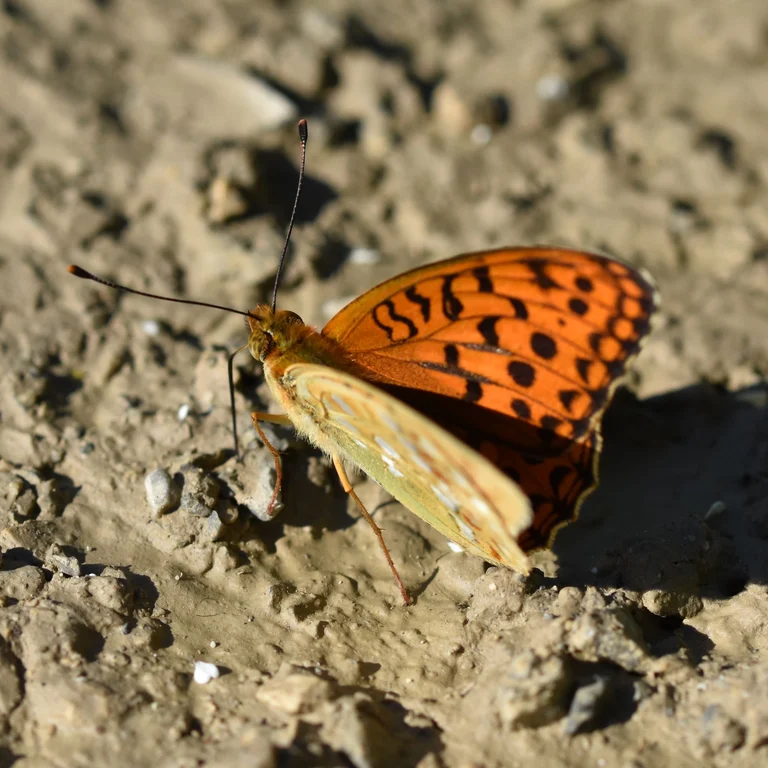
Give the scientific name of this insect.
Fabriciana adippe
